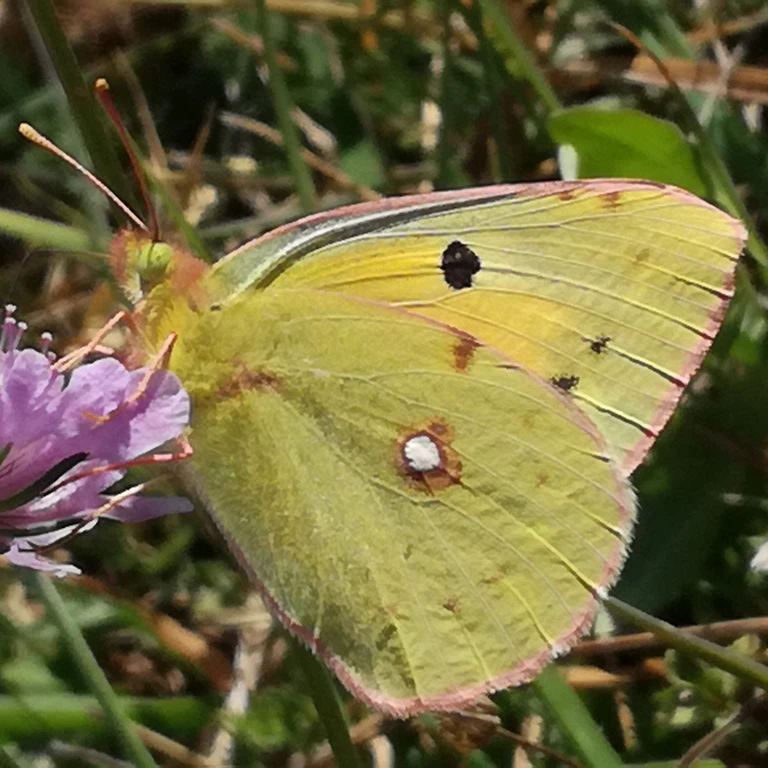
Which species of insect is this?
Colias croceus
